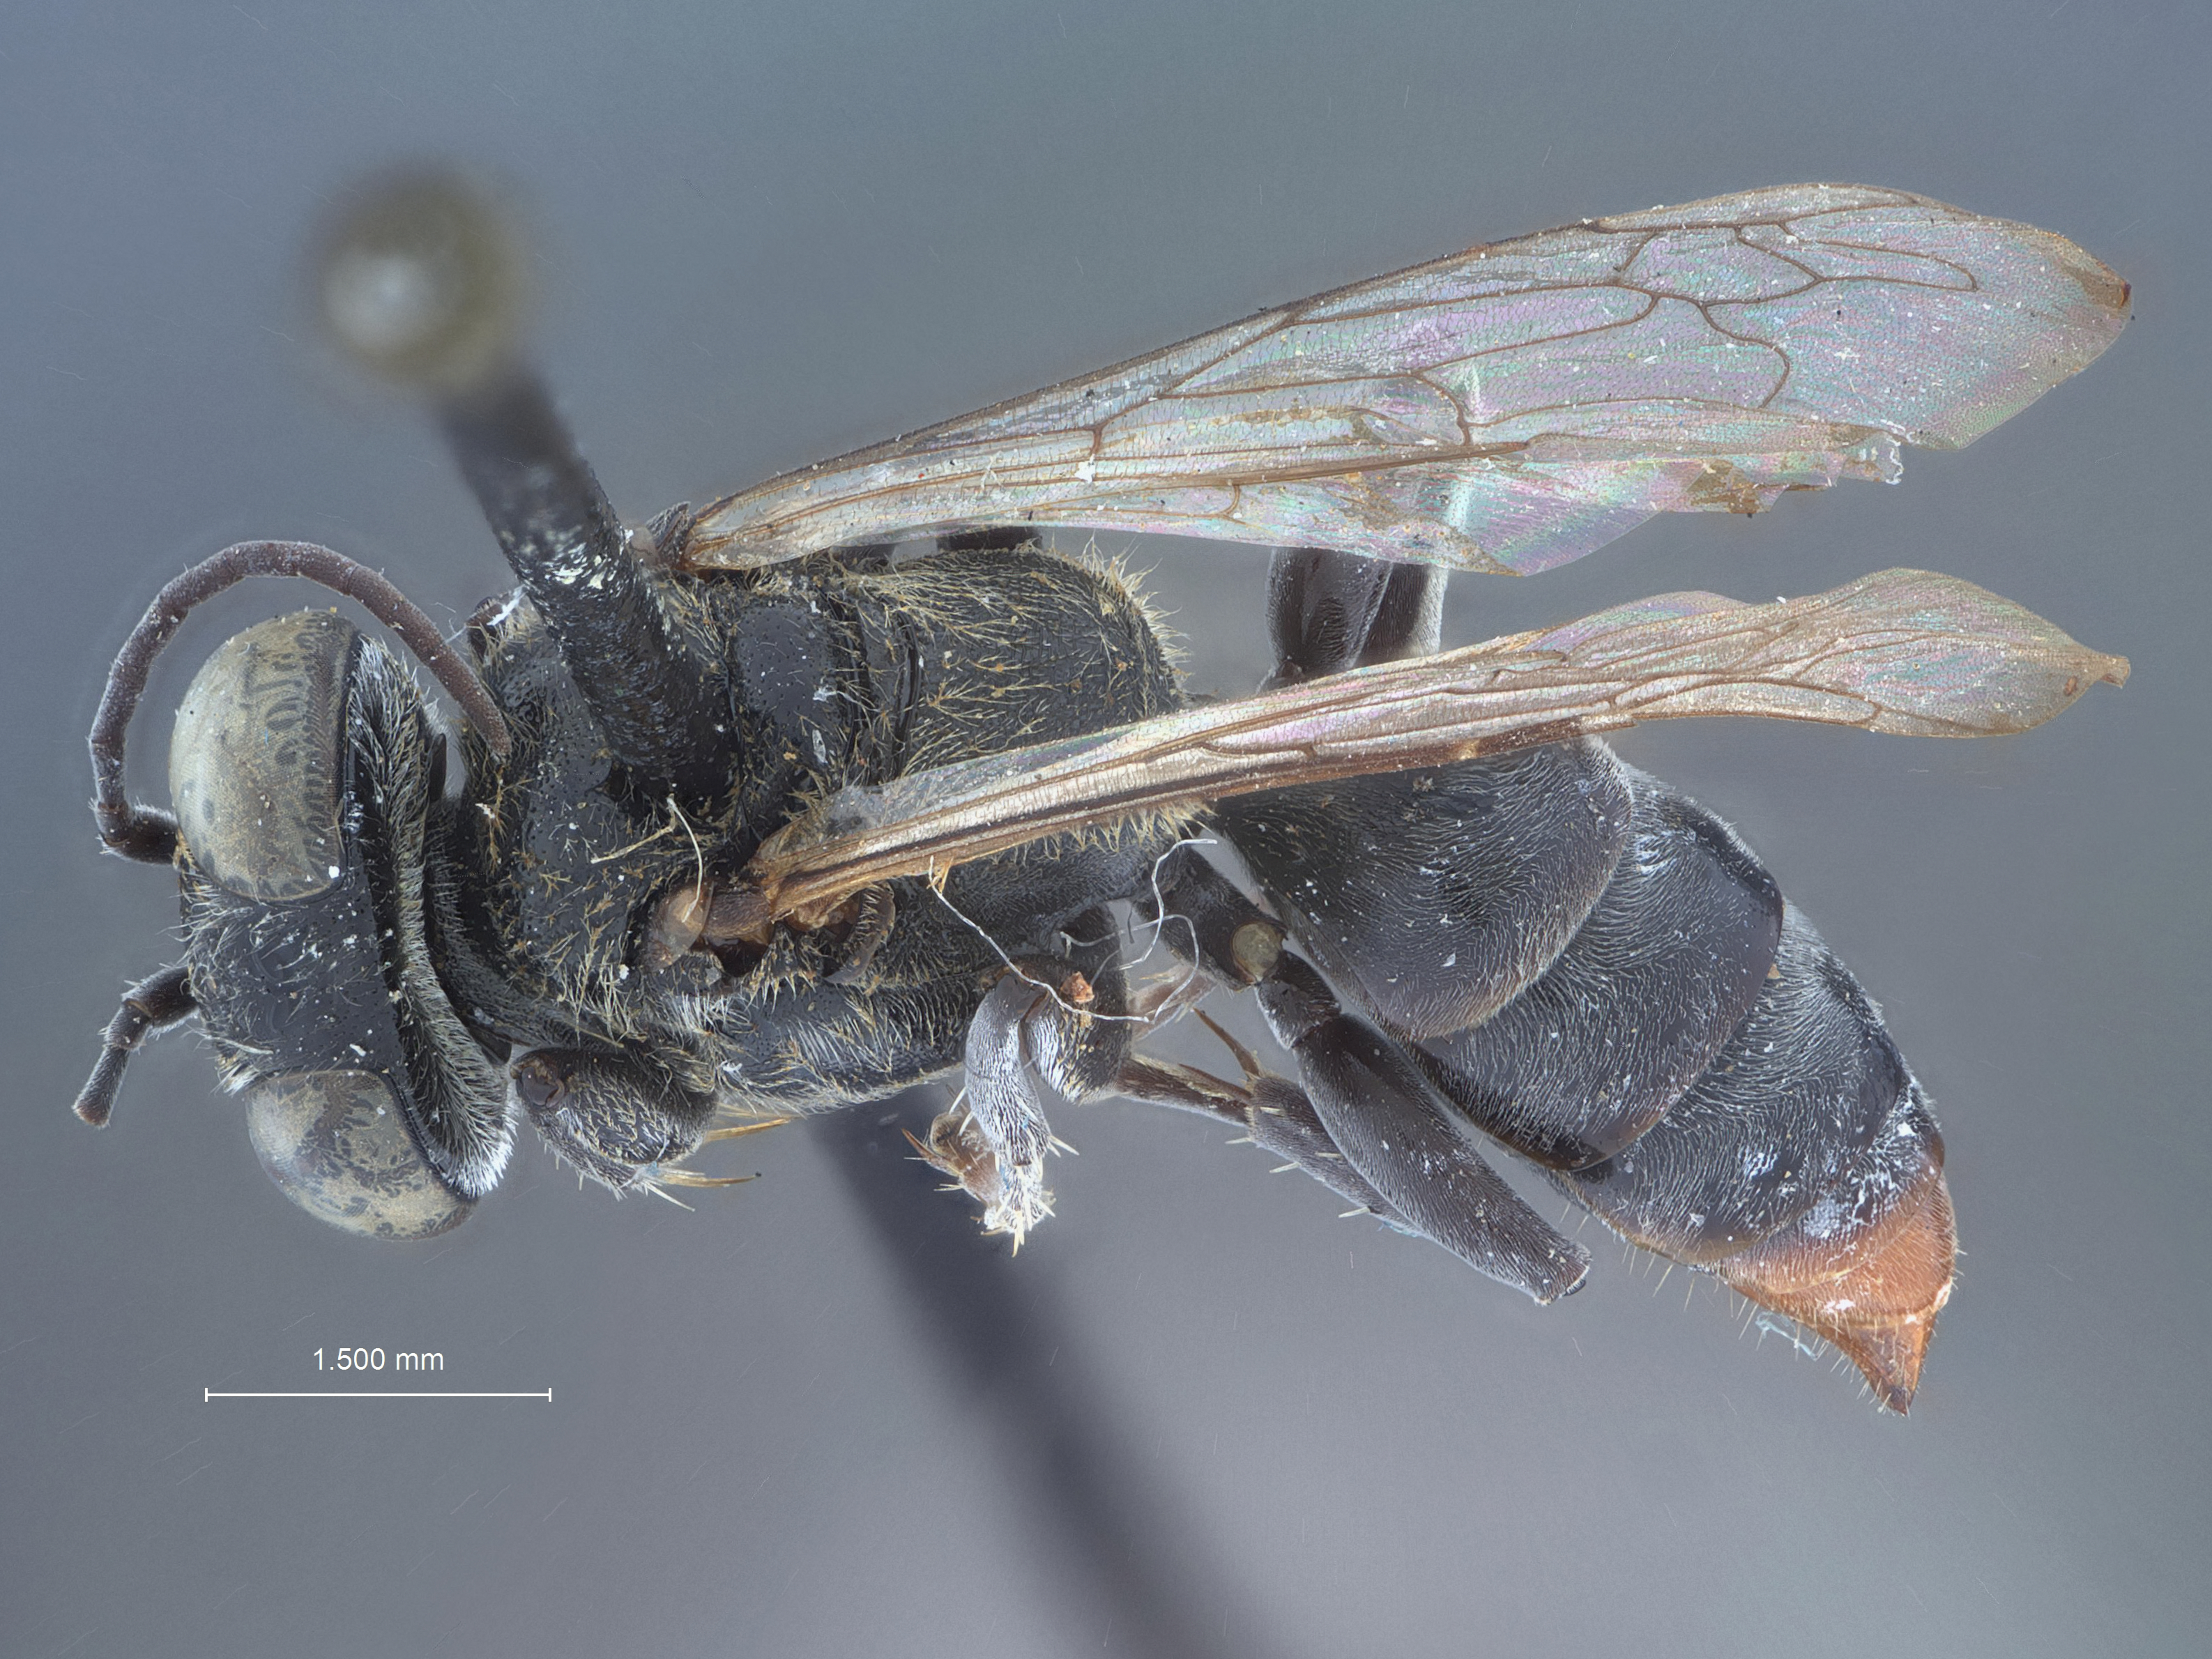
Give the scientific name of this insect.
Tachysphex foxii
